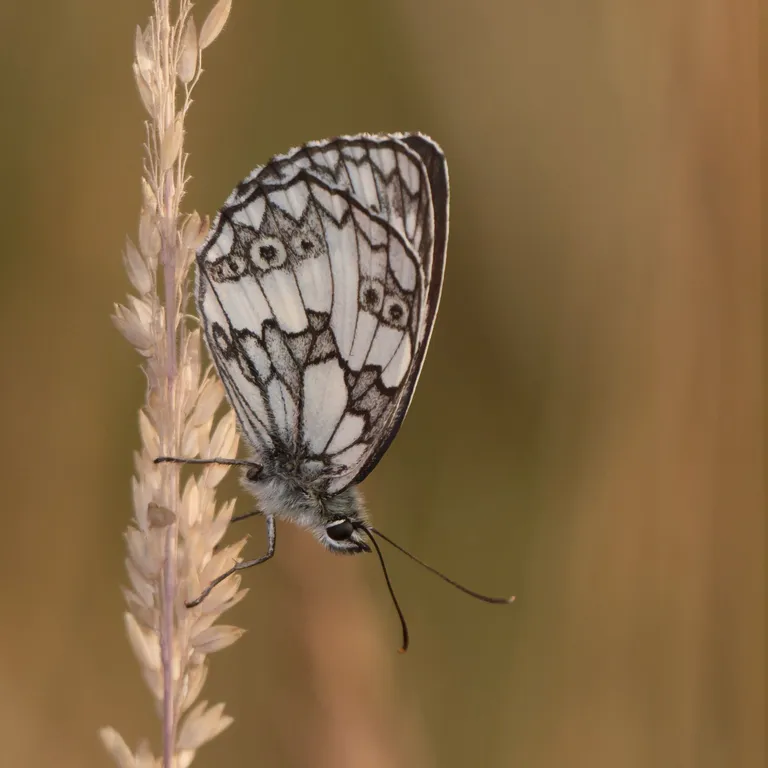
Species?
Melanargia galathea
